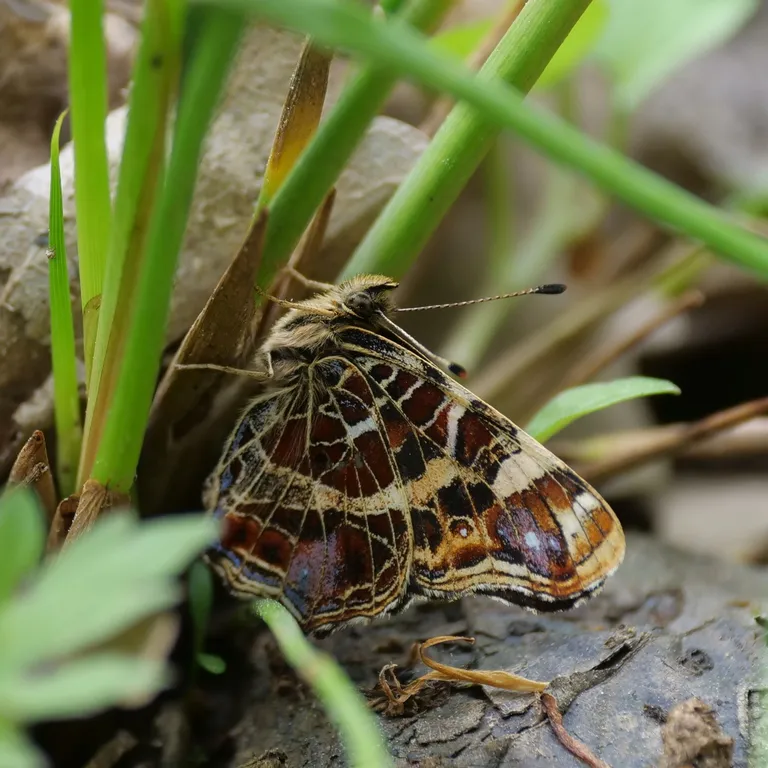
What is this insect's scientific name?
Araschnia levana
